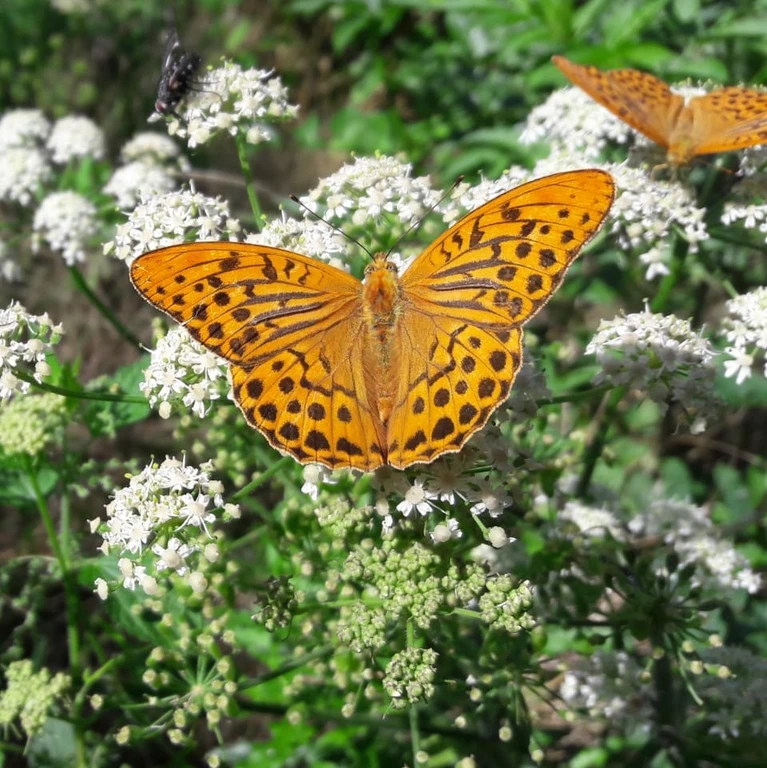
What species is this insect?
Argynnis paphia
